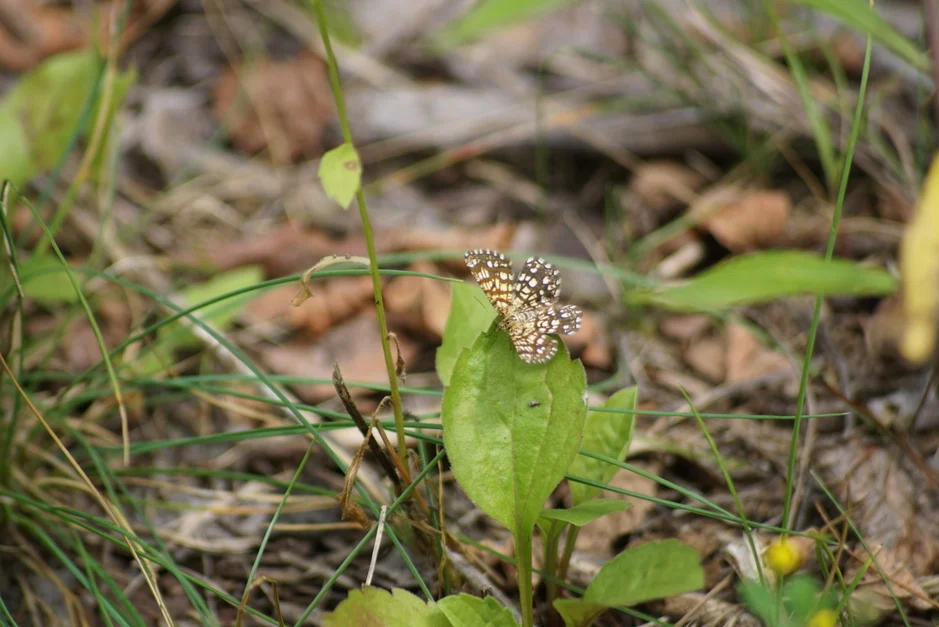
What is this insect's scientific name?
Chiasmia clathrata
